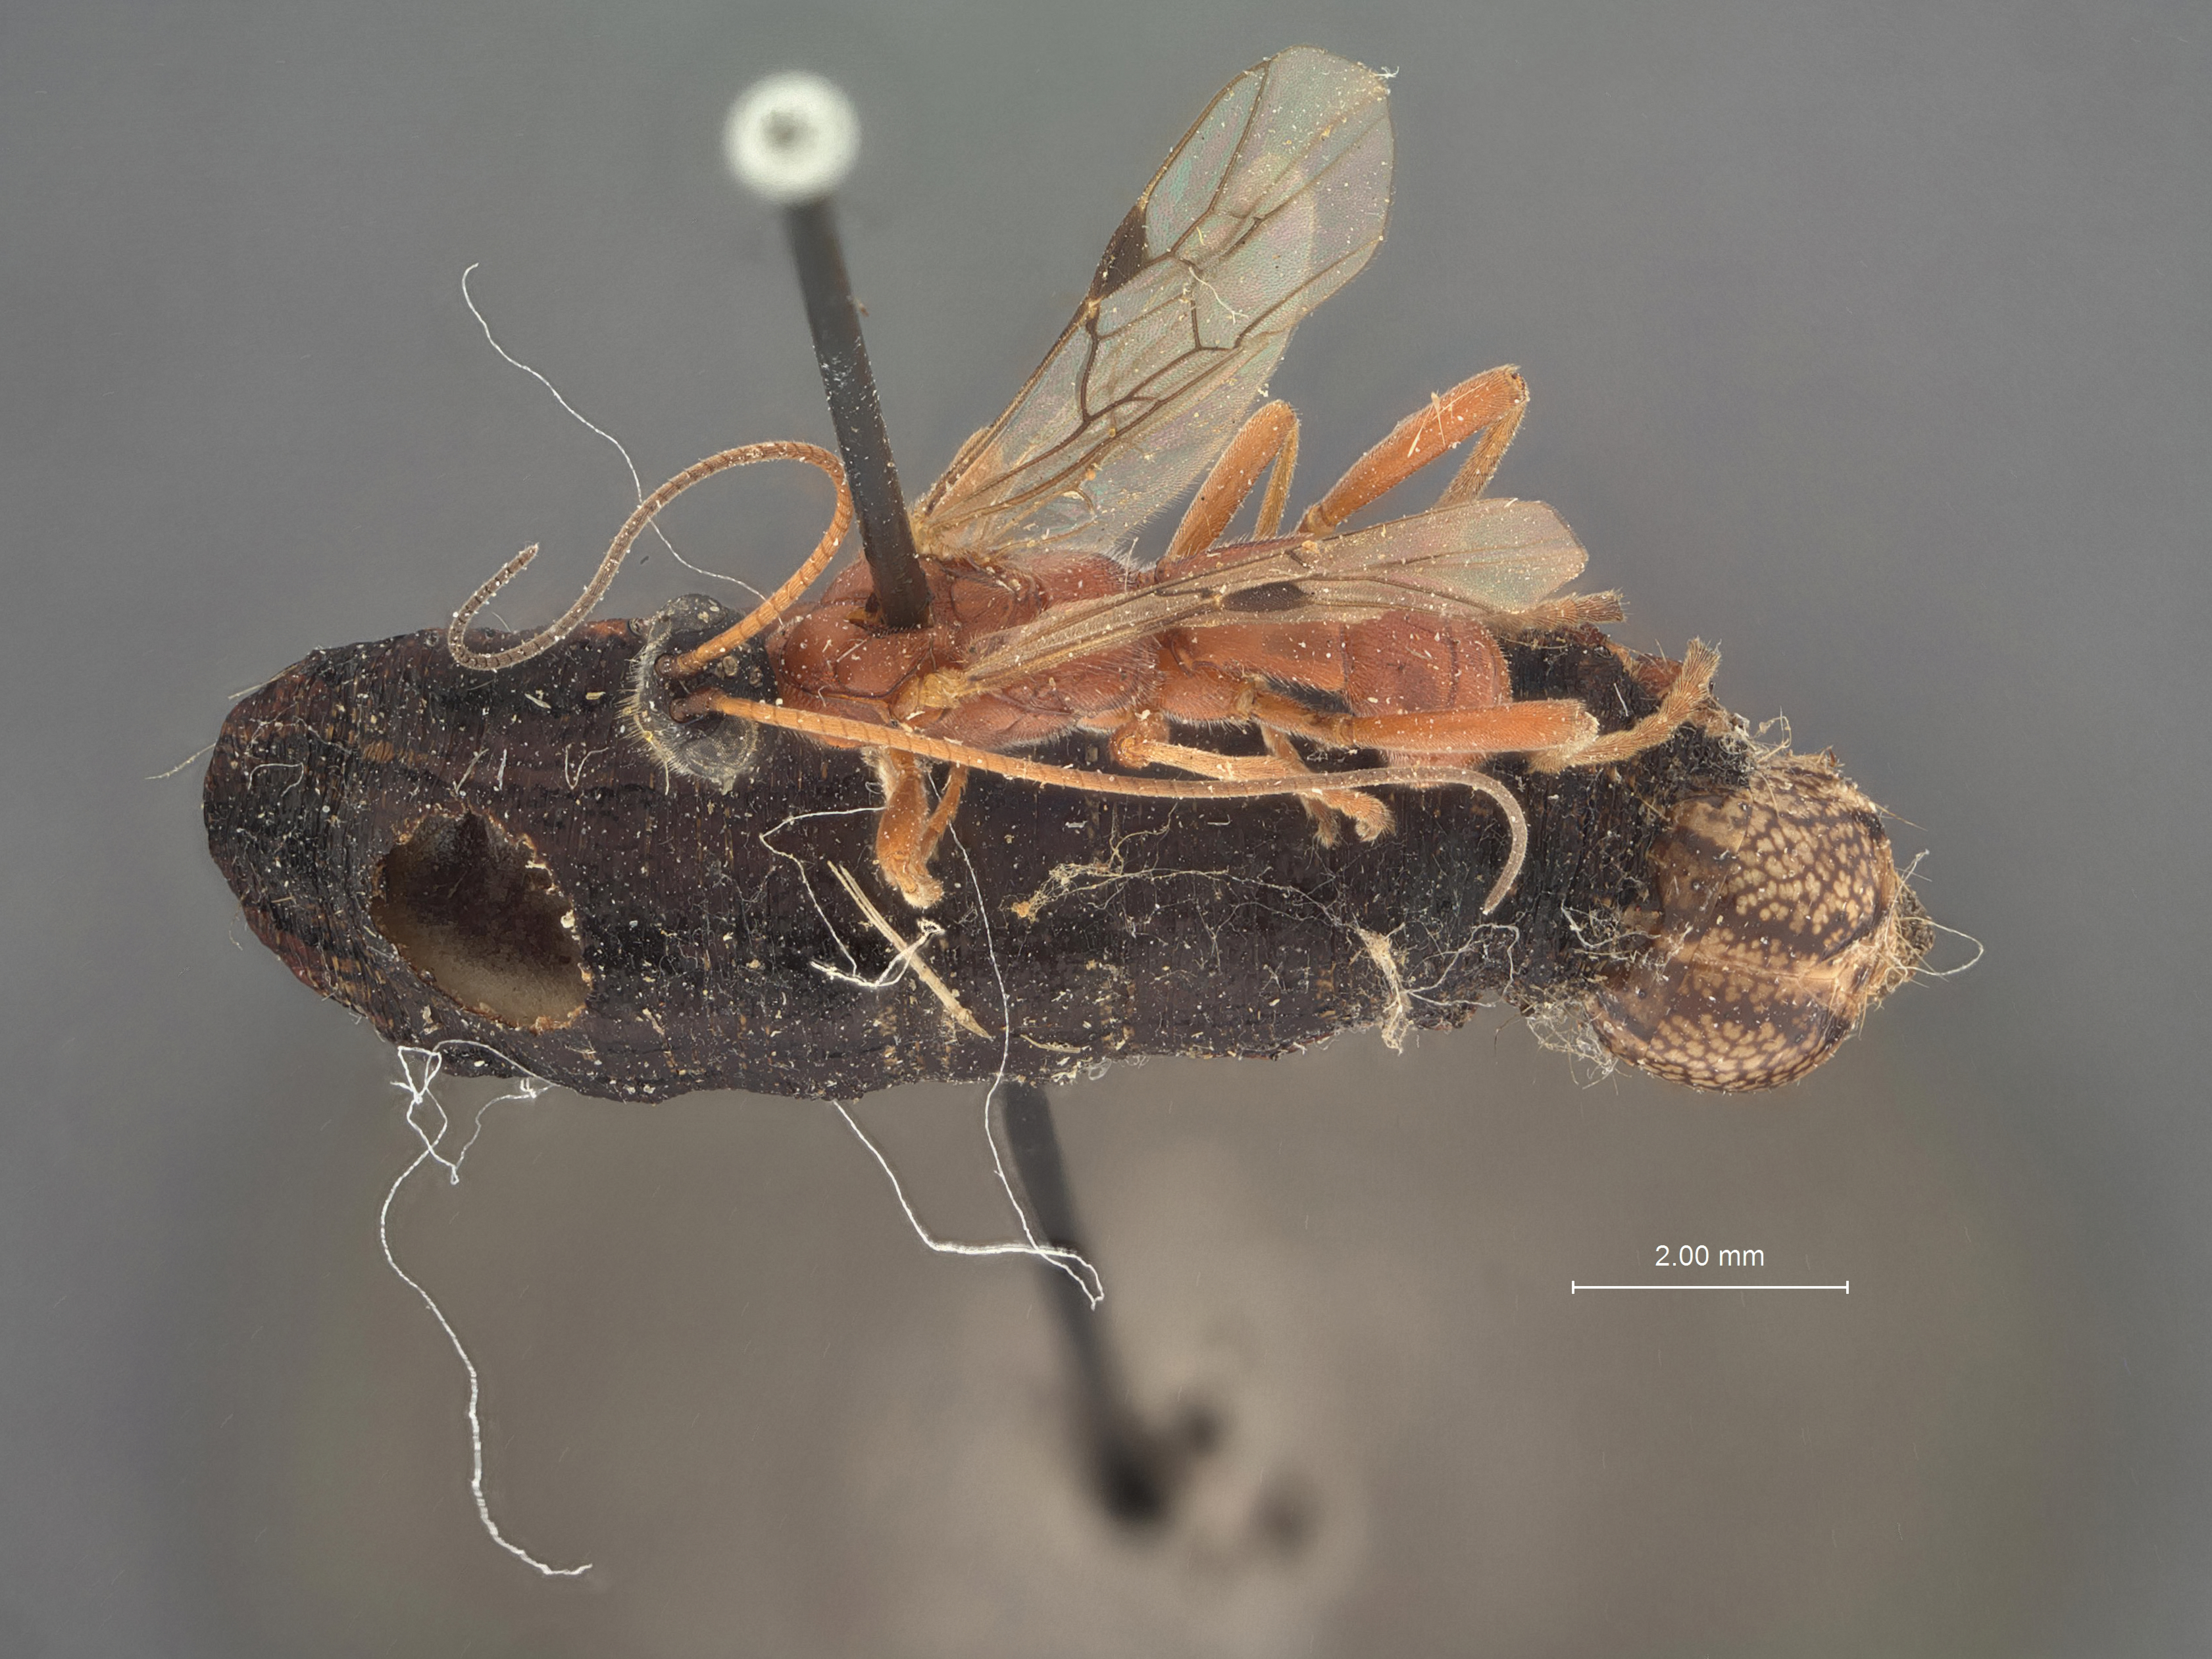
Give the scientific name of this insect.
Rogas fortis
